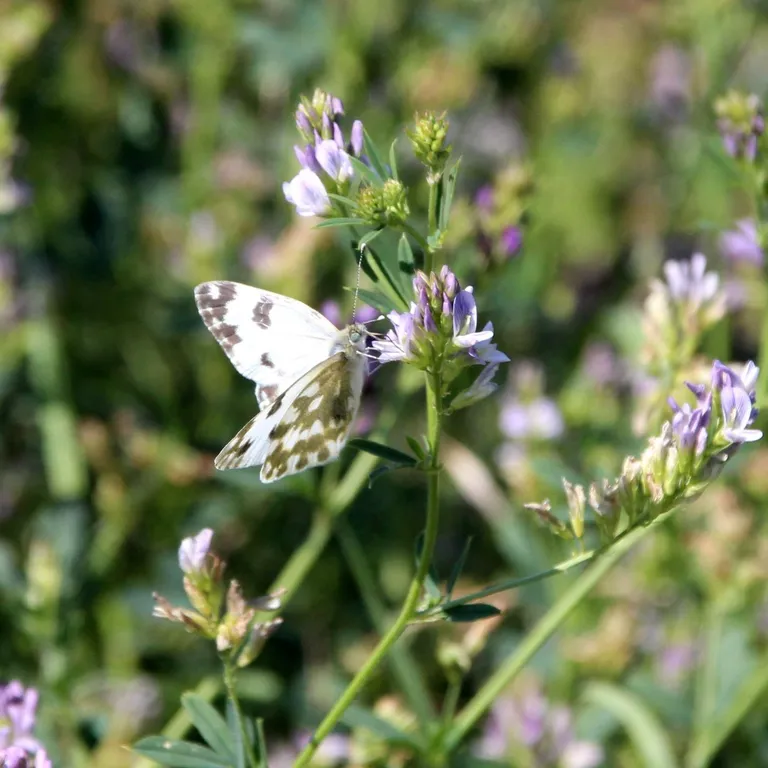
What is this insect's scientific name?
Pontia edusa
